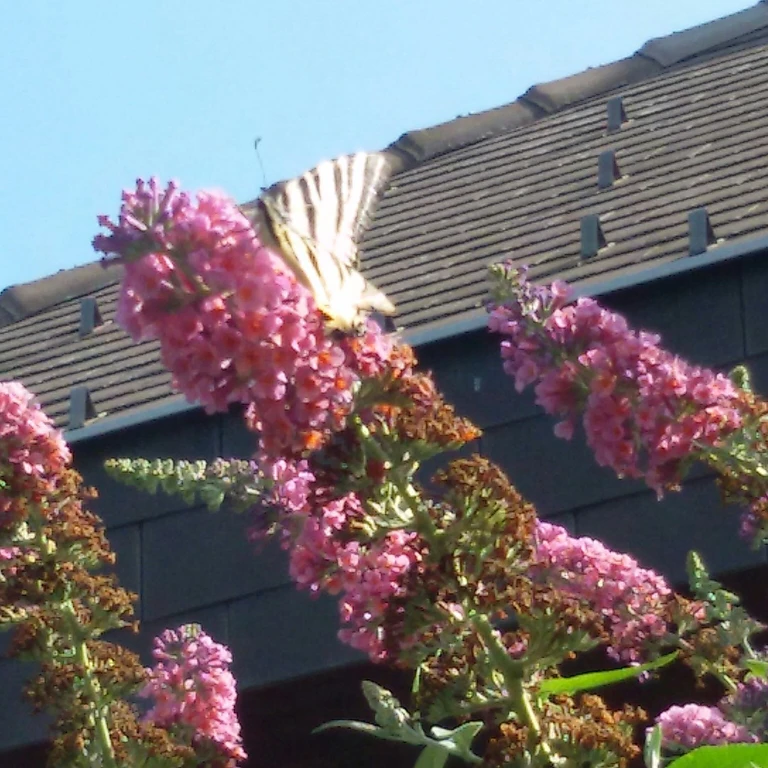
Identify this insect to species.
Iphiclides podalirius
